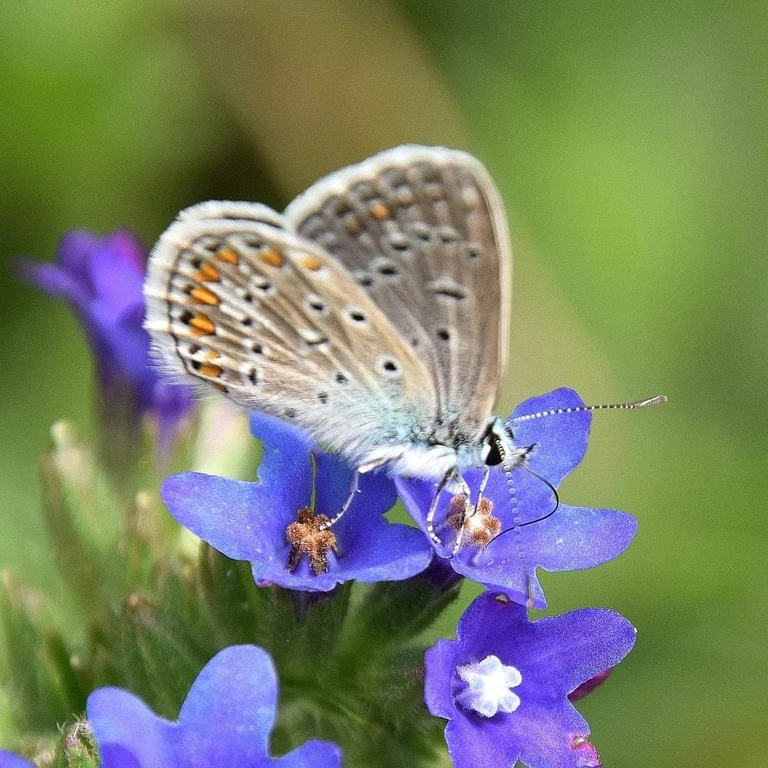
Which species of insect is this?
Polyommatus icarus
